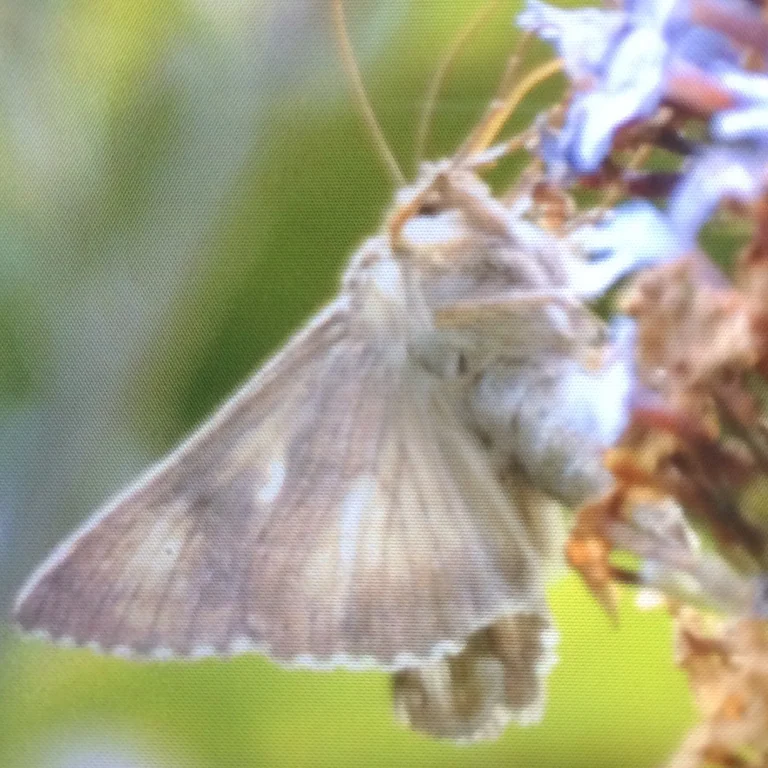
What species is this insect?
Autographa gamma
